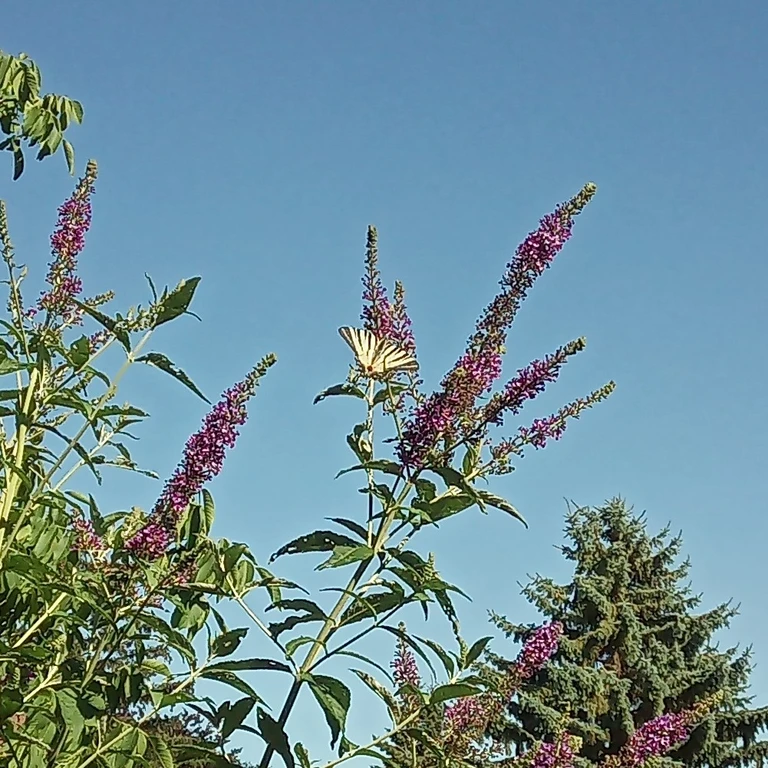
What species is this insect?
Iphiclides podalirius
